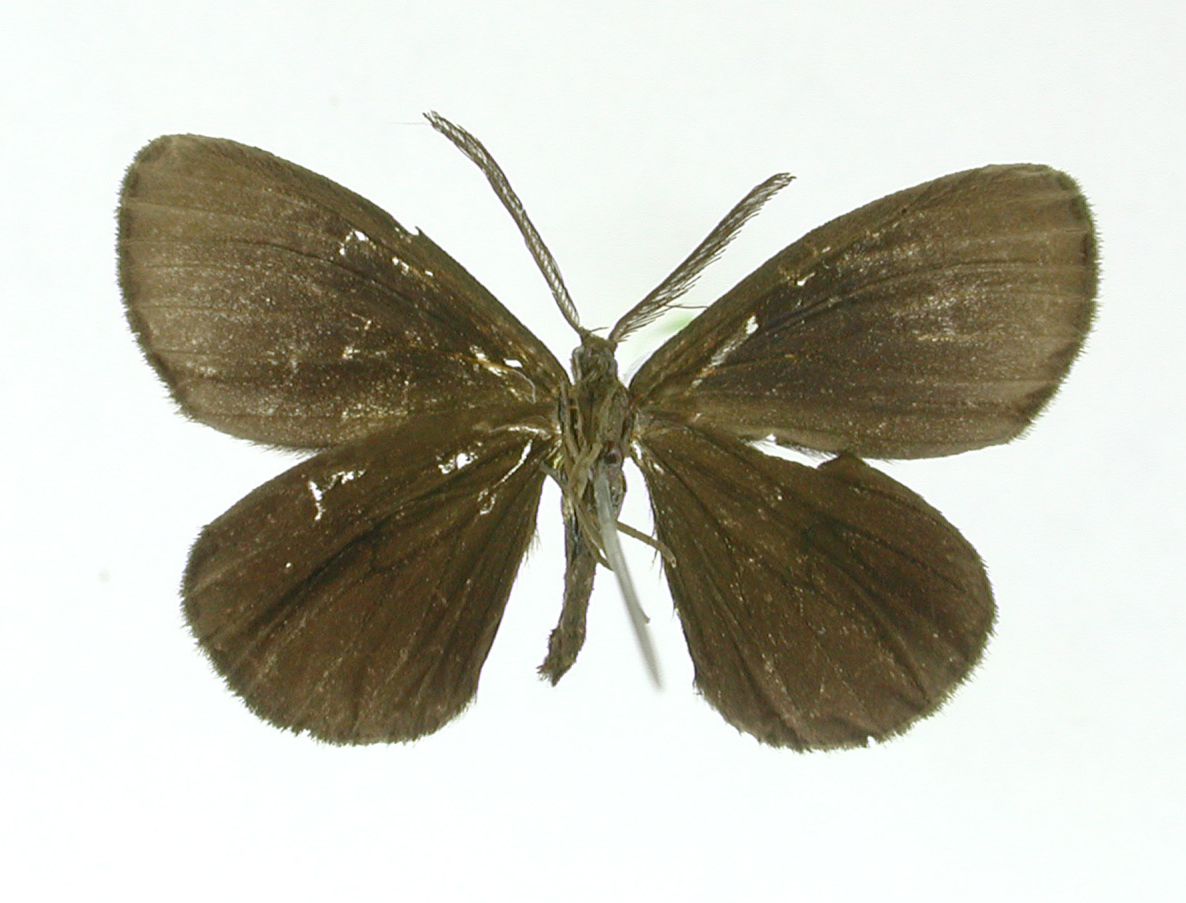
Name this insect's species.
Sangalopsis fugax
